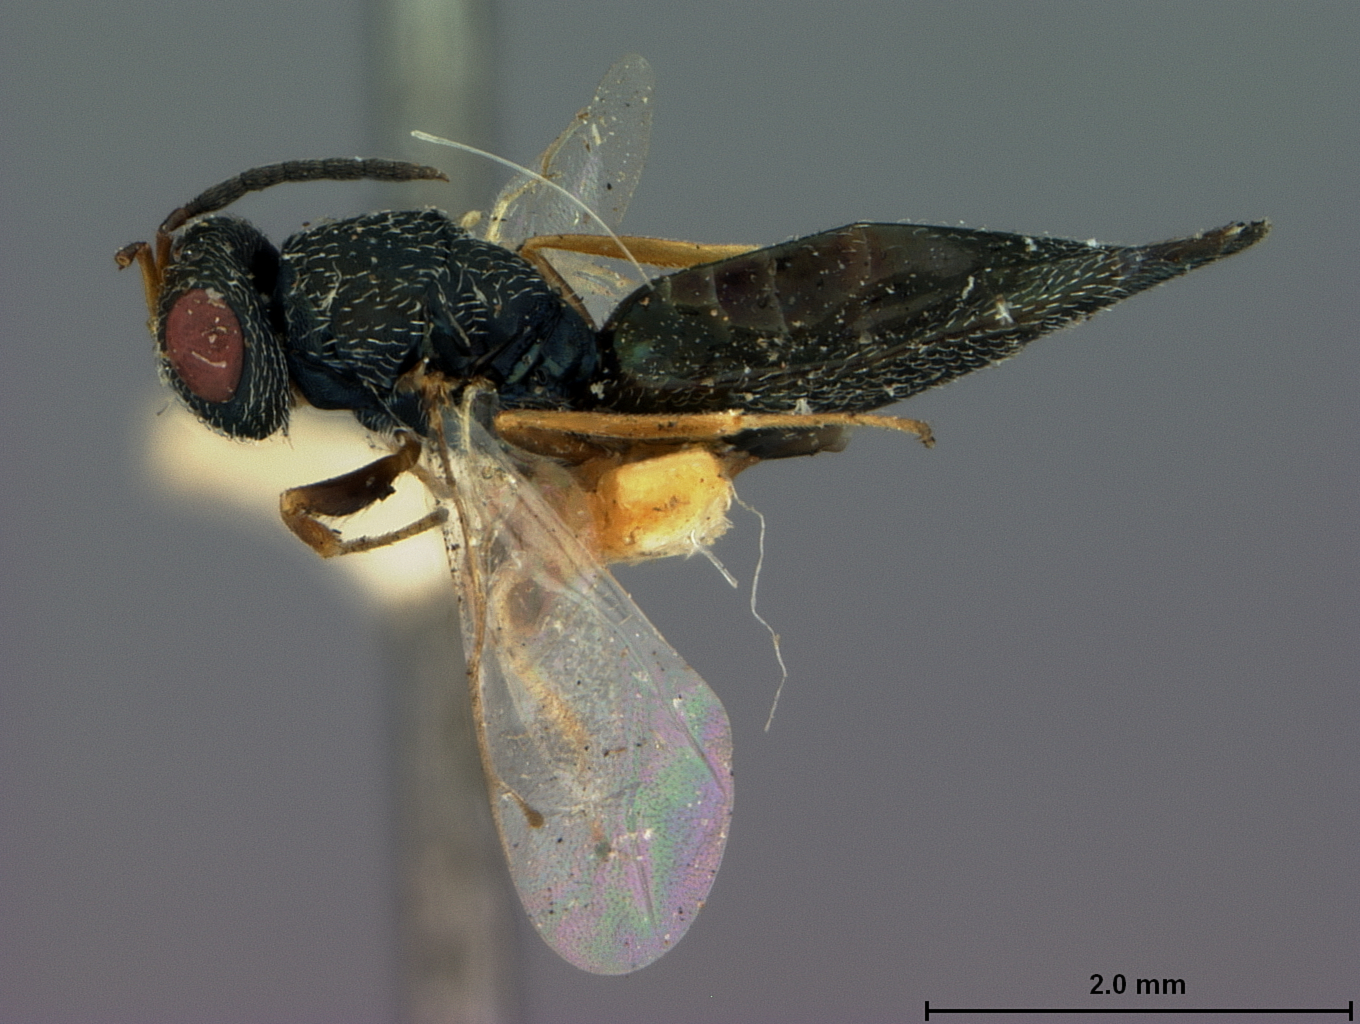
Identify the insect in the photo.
Metastenus acanthocini
